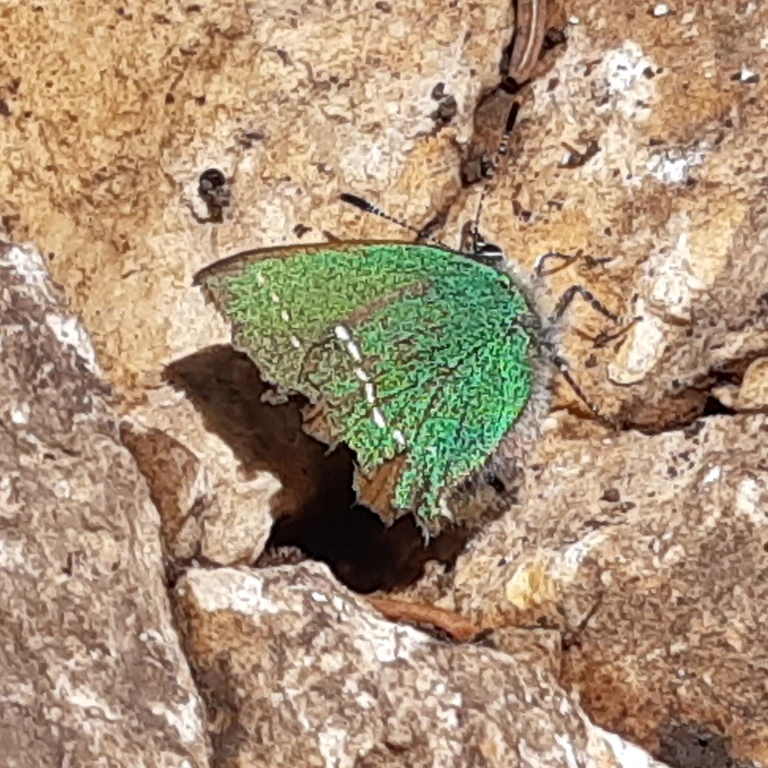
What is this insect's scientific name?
Callophrys rubi
